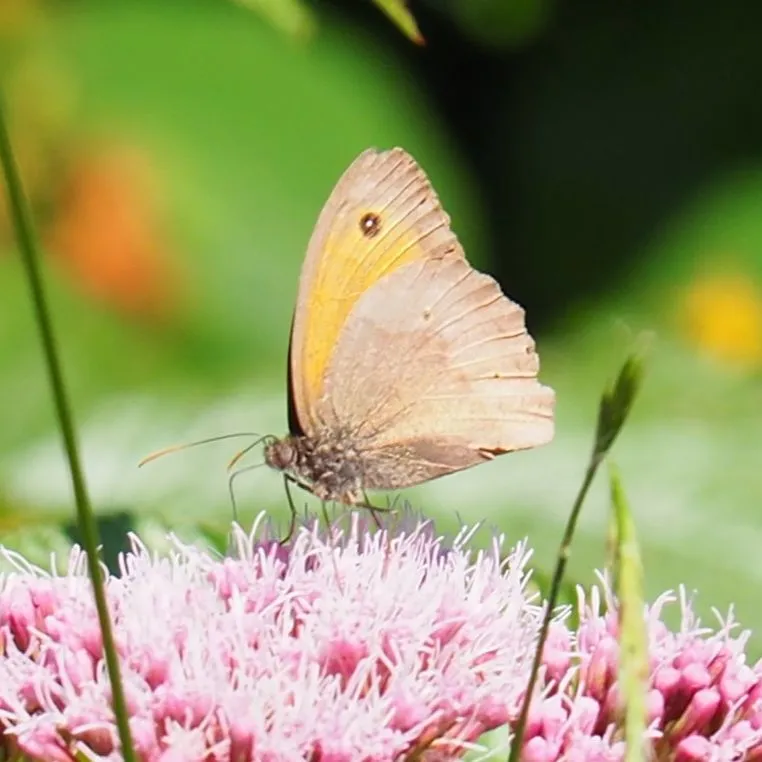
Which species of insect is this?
Maniola jurtina
